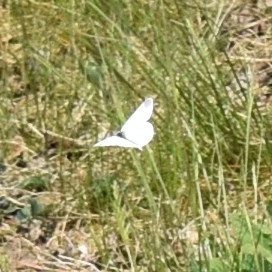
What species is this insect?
Leptidea sinapis/juvernica
